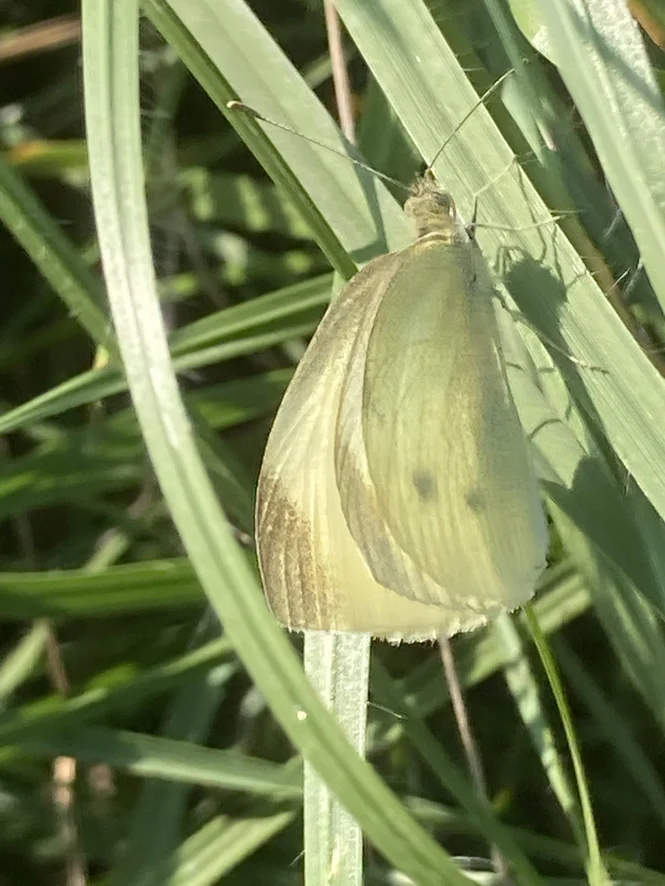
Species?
Pieris rapae
